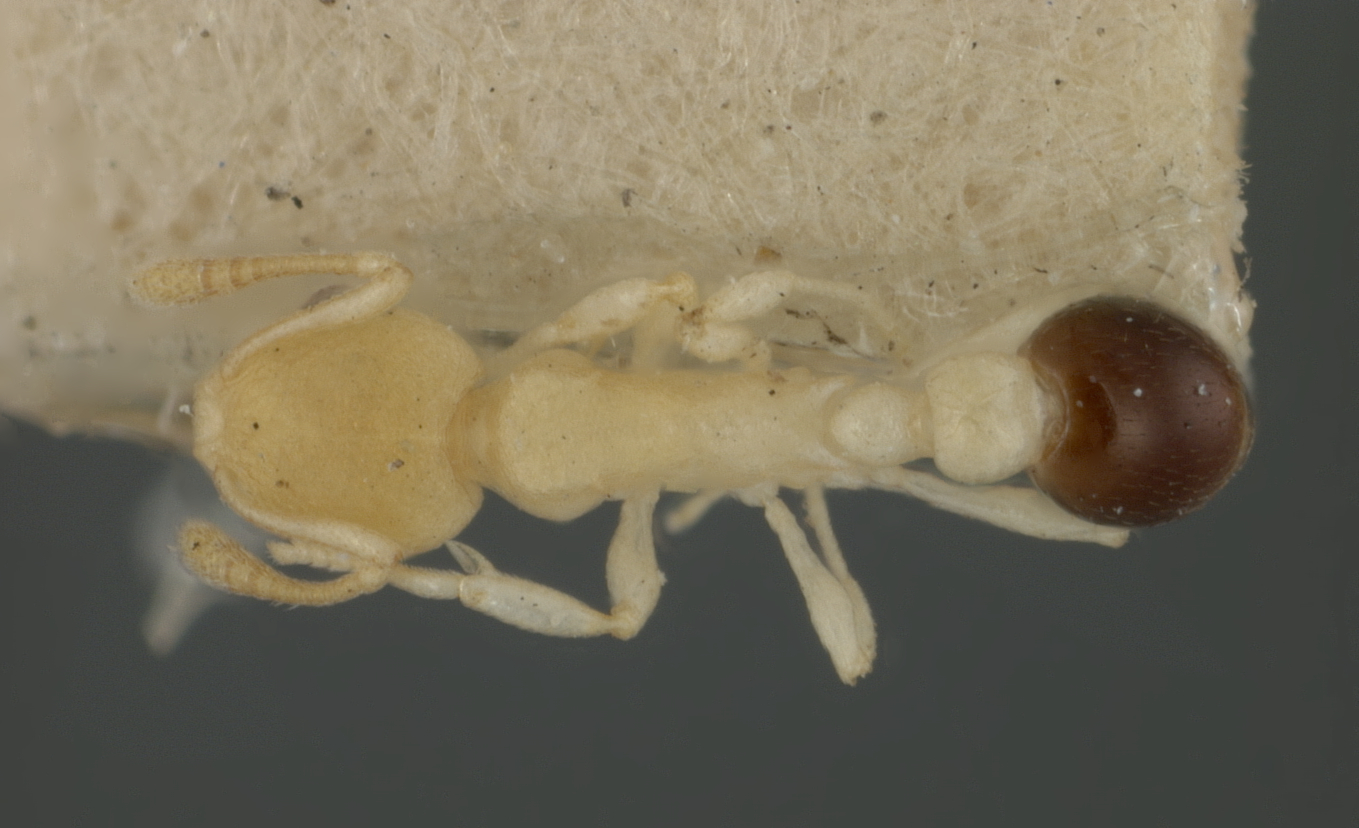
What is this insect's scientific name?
Cardiocondyla nivalis
